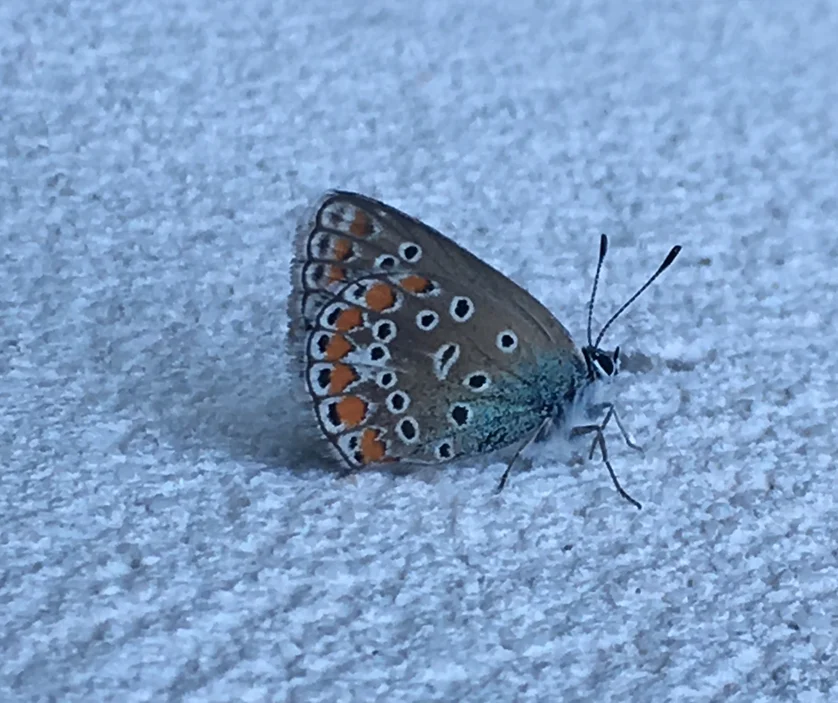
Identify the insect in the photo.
Polyommatus icarus
